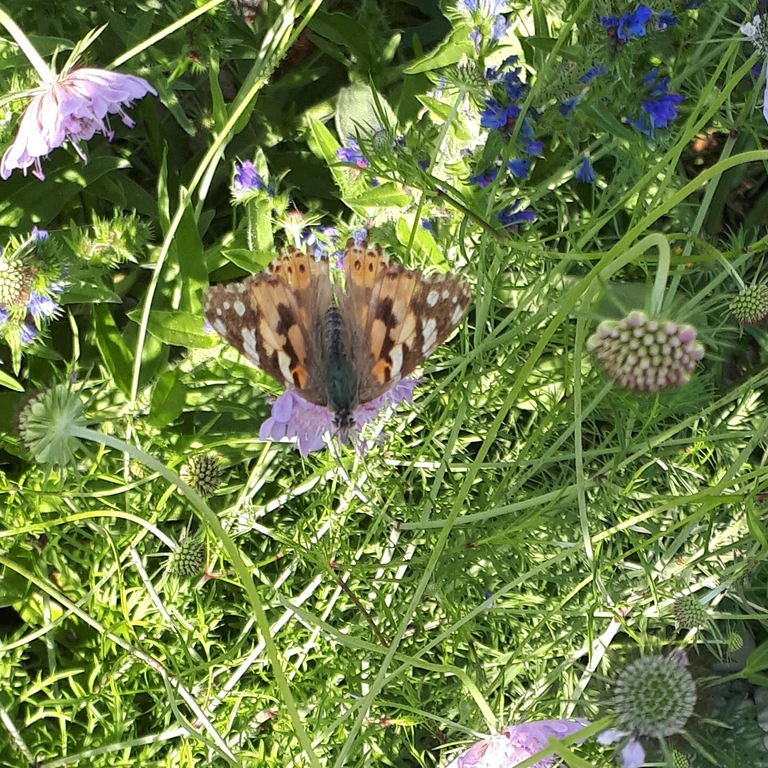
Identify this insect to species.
Vanessa cardui
